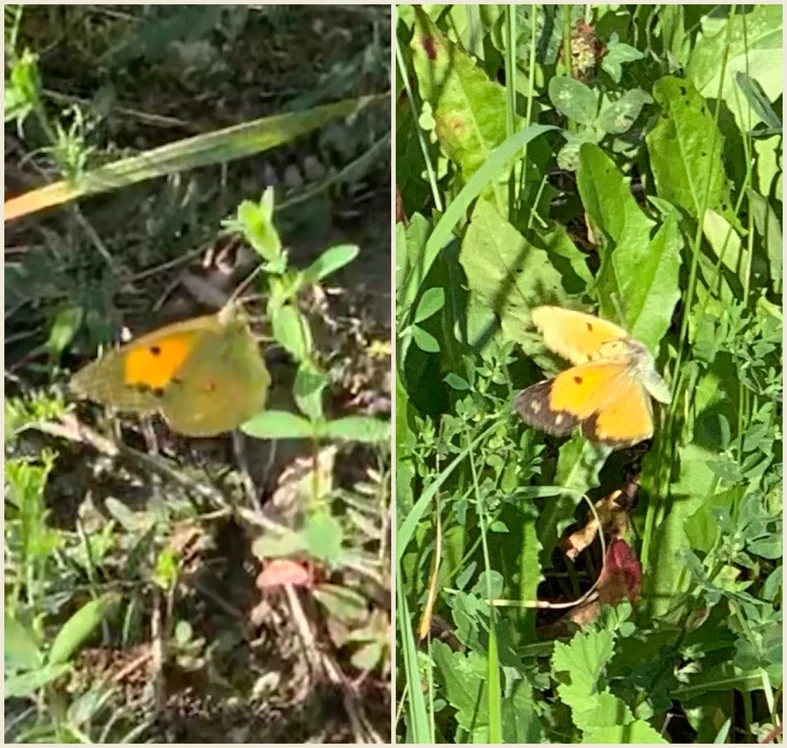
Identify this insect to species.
Colias croceus
